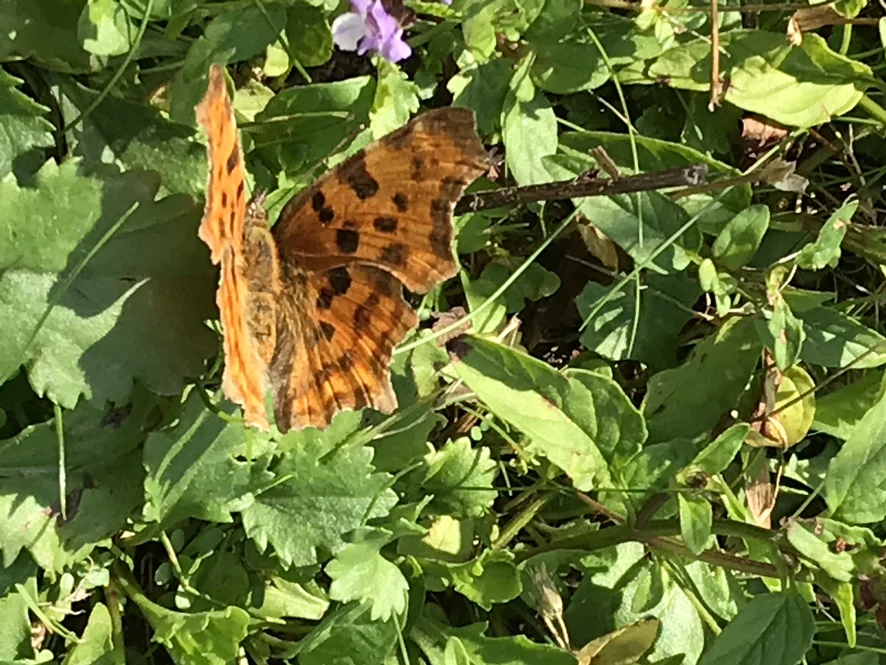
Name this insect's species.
Polygonia c-album
